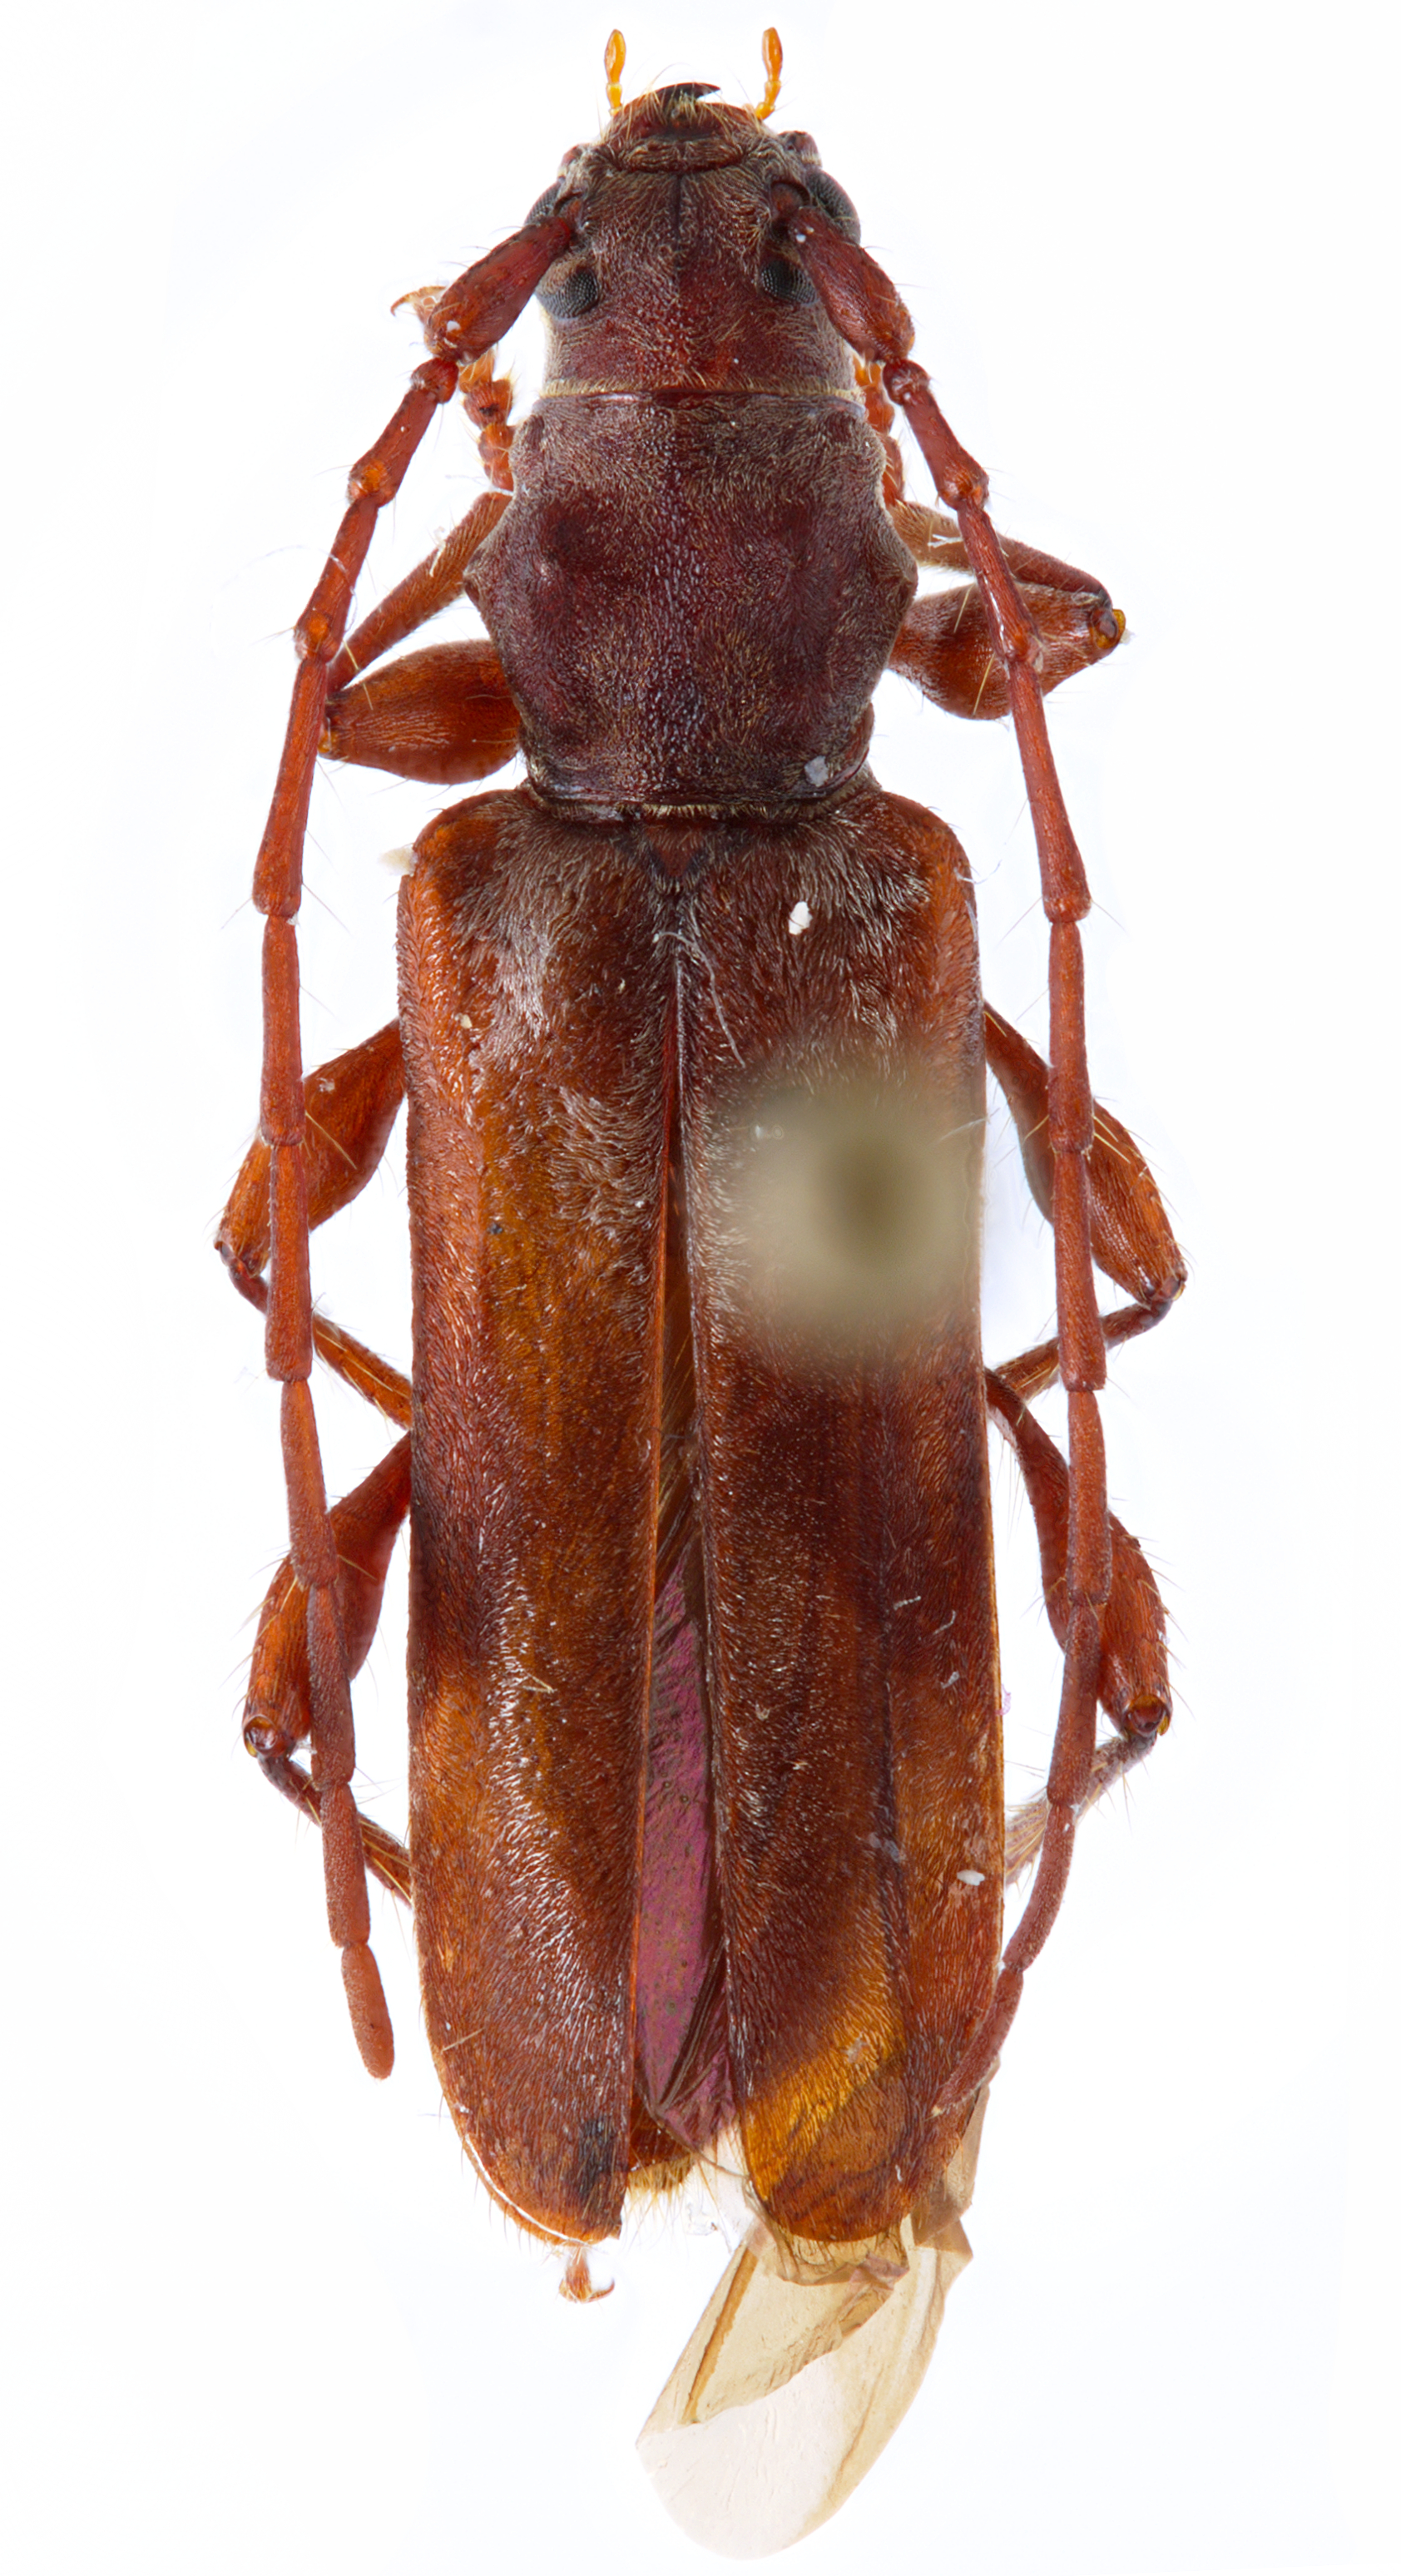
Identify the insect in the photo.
Hybodera tuberculata
